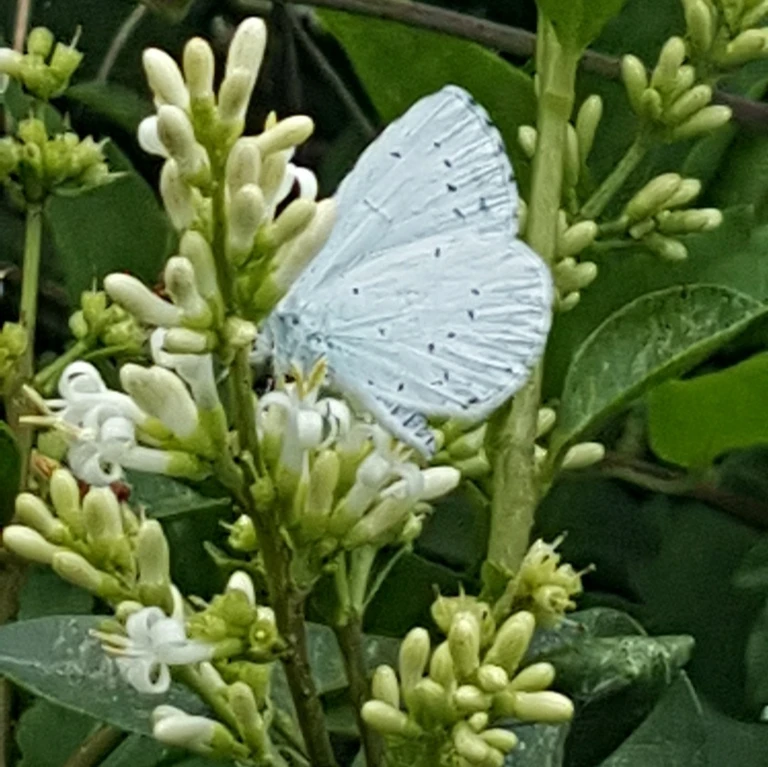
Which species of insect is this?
Celastrina argiolus
